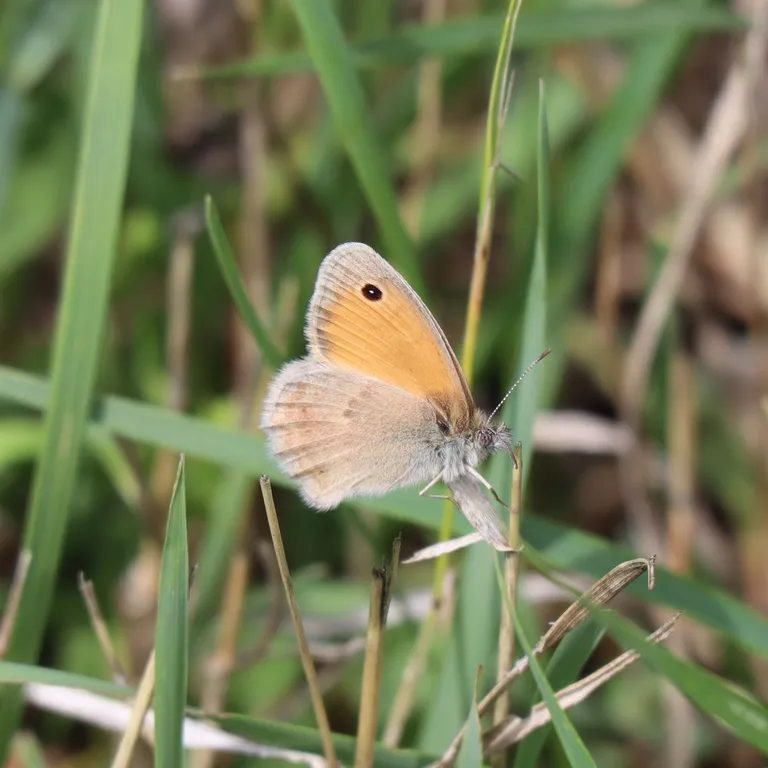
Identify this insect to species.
Coenonympha pamphilus
